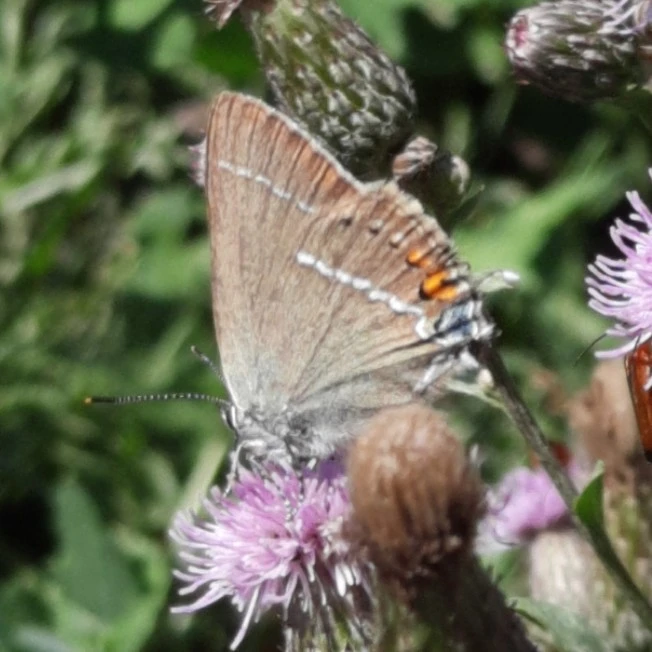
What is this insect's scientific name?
Satyrium spini (also Tuttiola spini)
